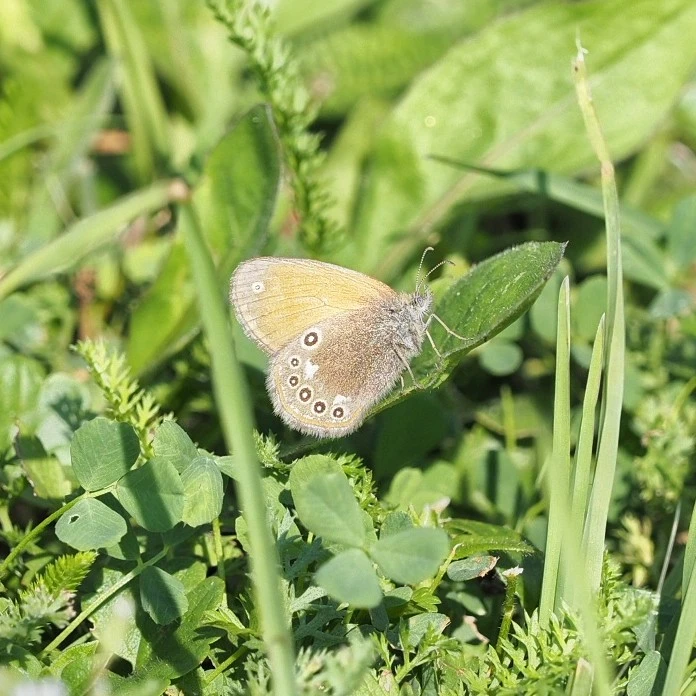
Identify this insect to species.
Coenonympha glycerion (also Coenonympha iphis)
